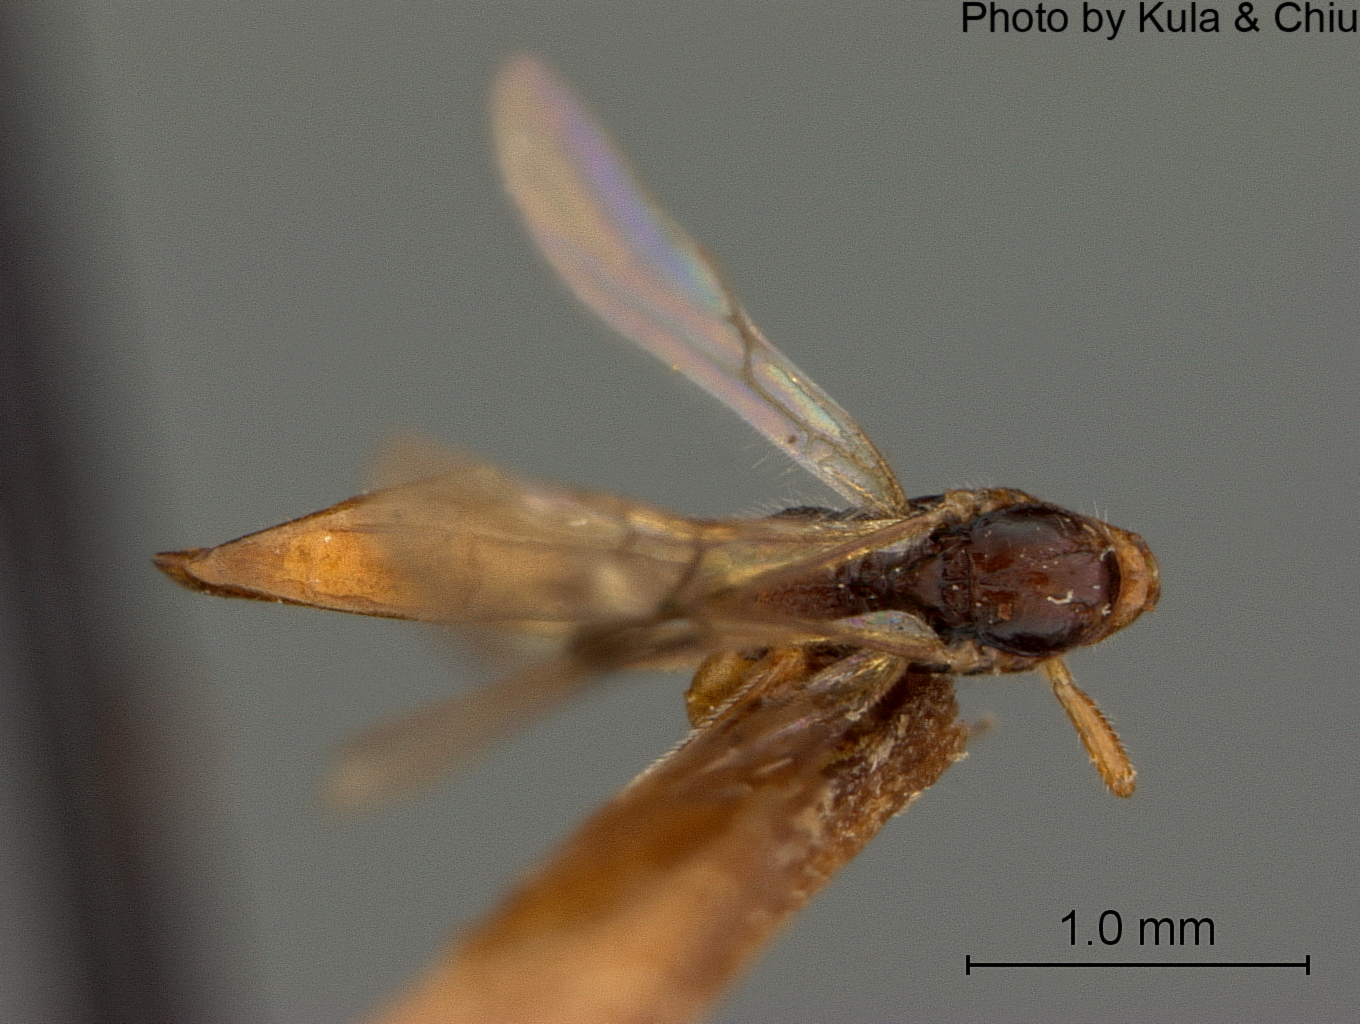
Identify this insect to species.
Coelinidea marylandica
